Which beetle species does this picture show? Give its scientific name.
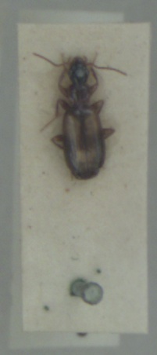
Calodromius spilotus
